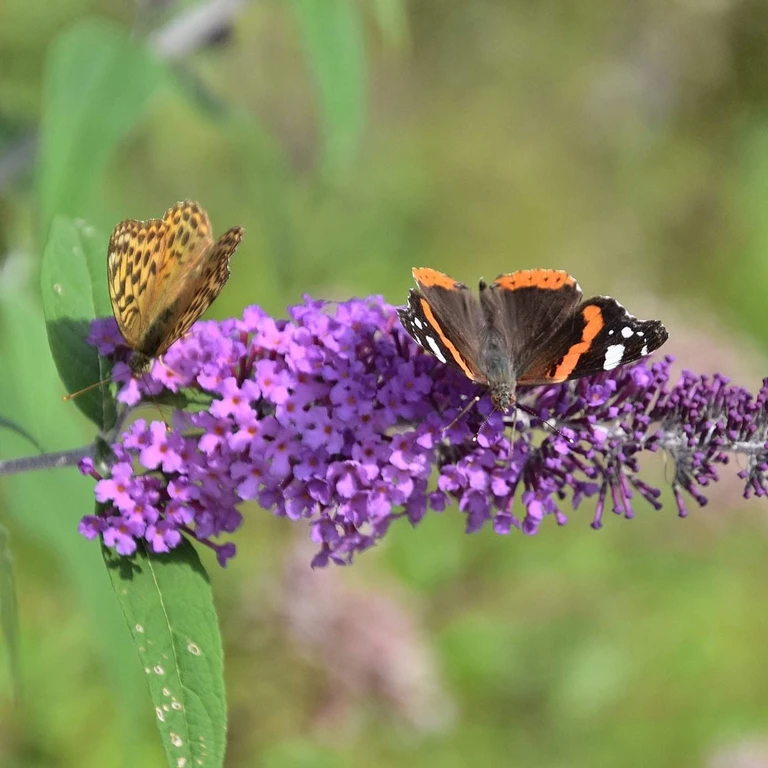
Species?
Vanessa atalanta
